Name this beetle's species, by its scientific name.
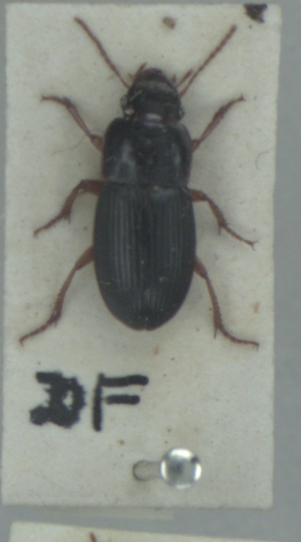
Harpalus latus
